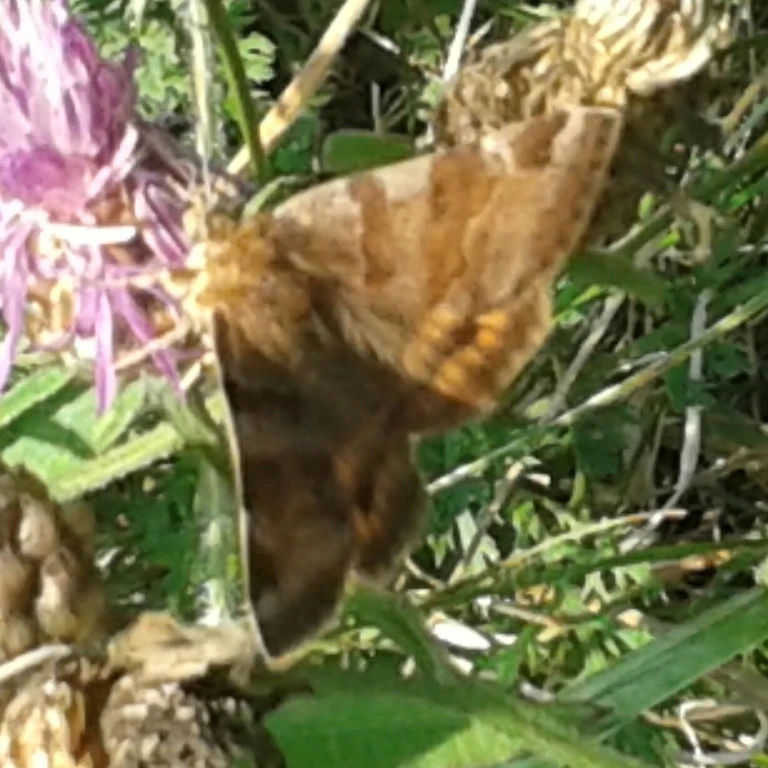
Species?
Euclidia glyphica
